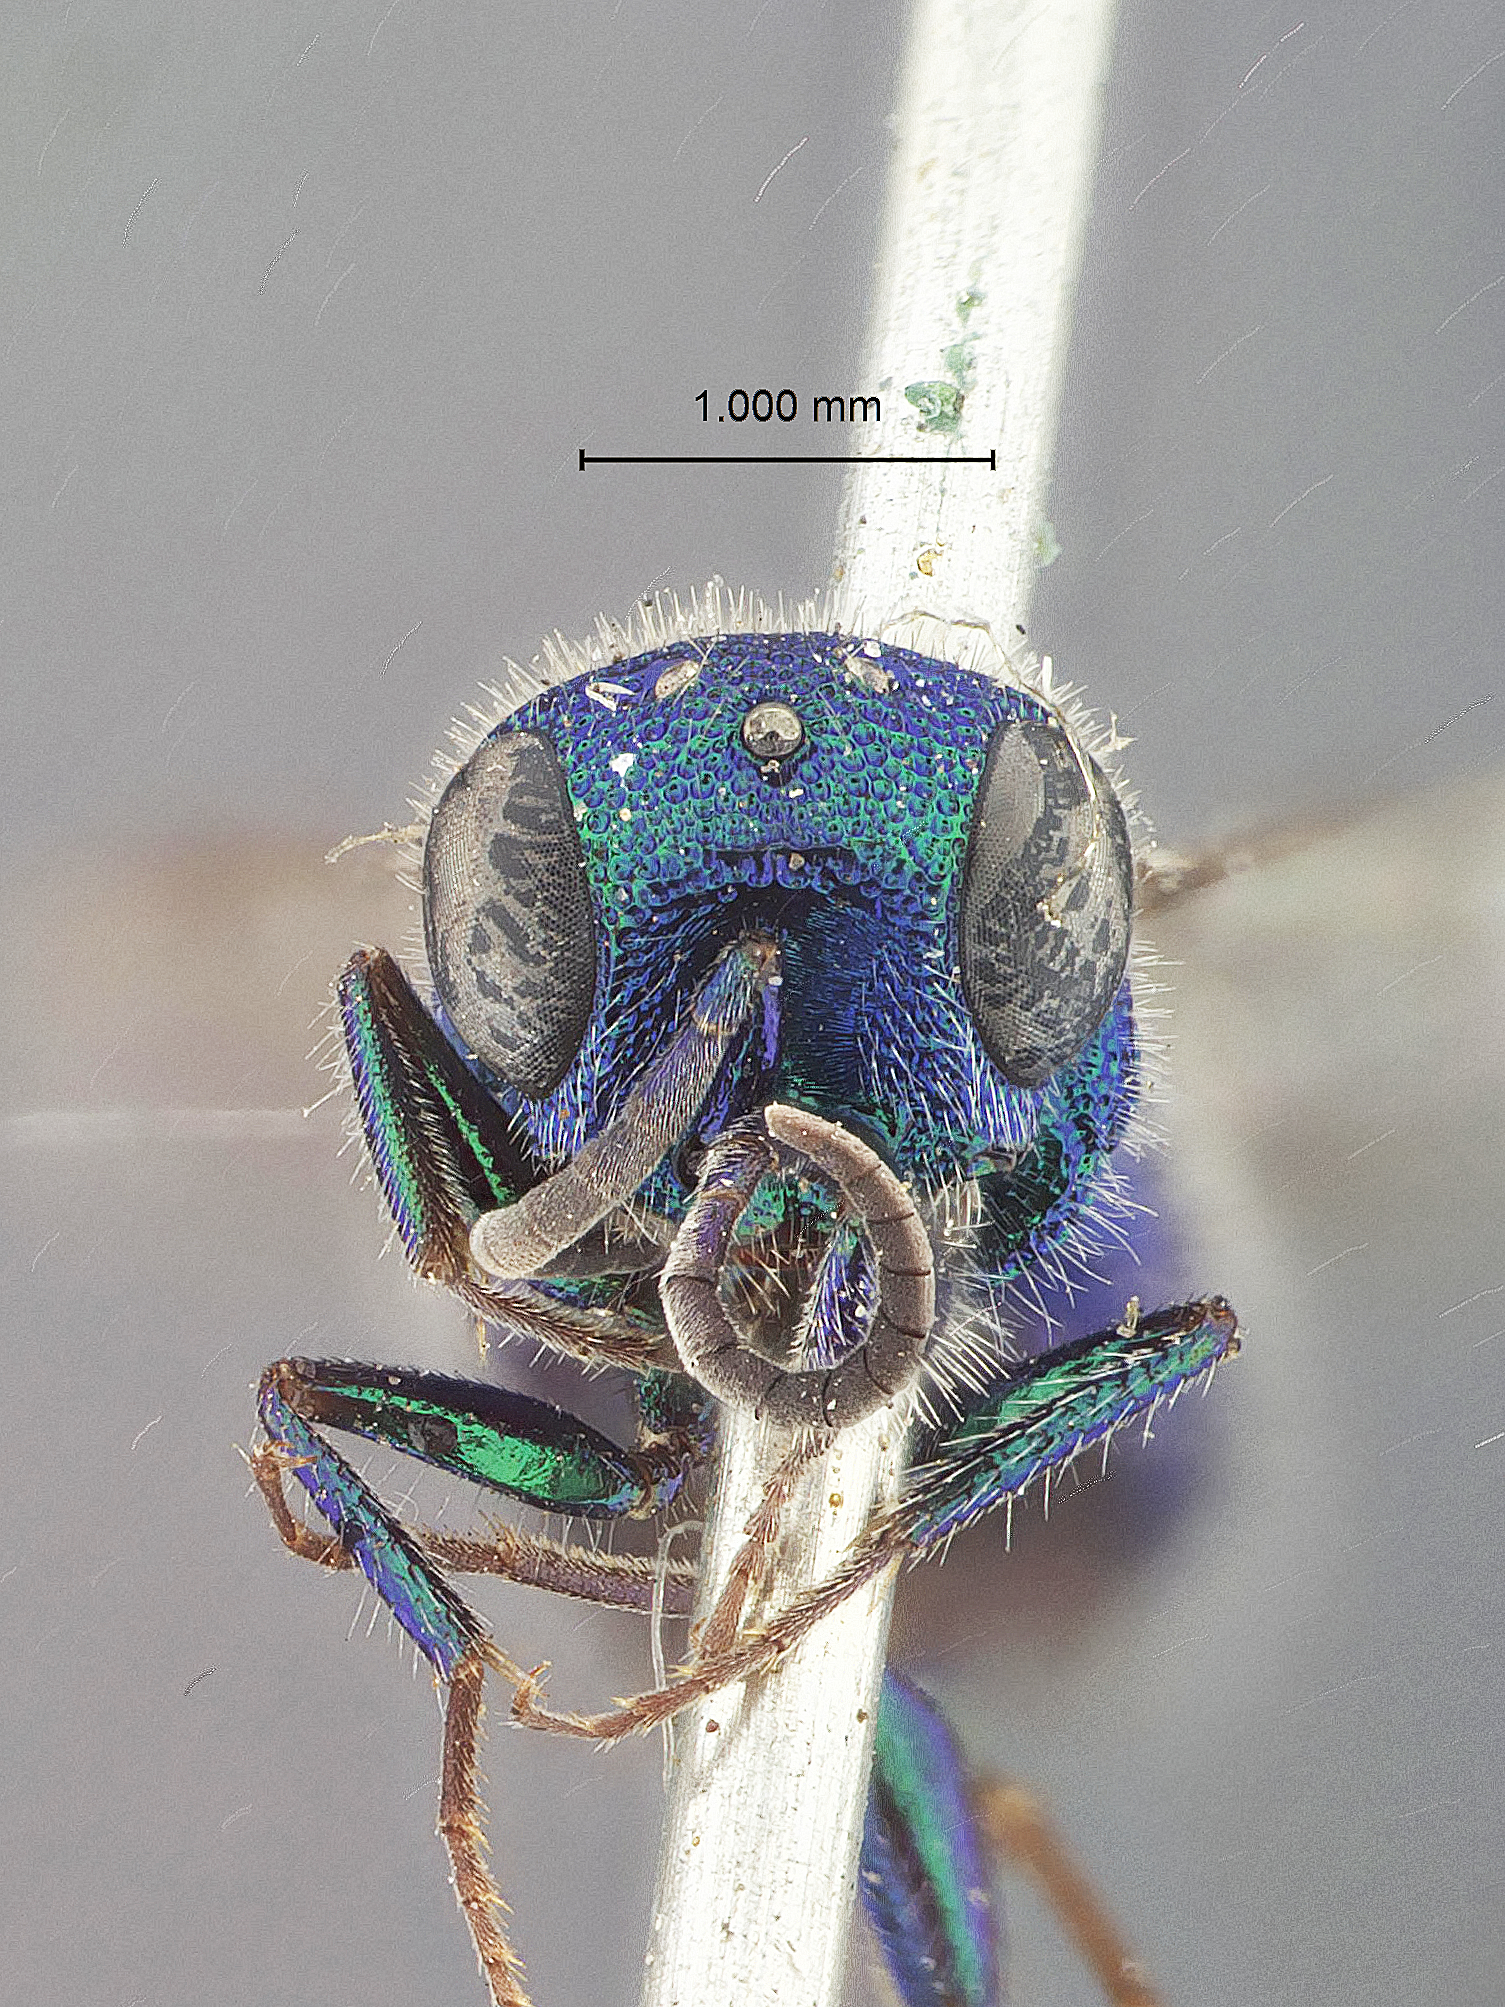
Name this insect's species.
Chrysis amala
